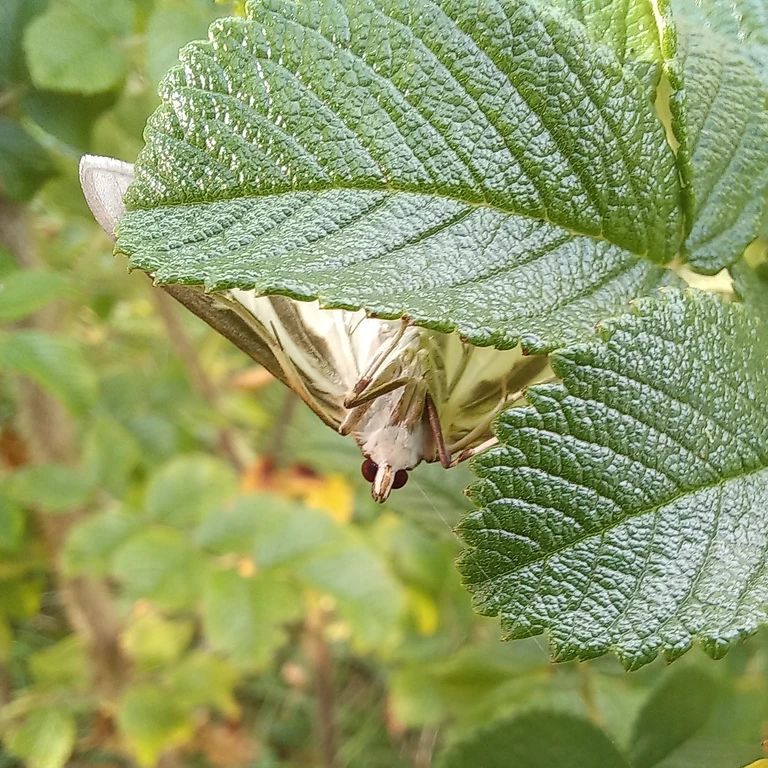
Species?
Cydalima perspectalis
